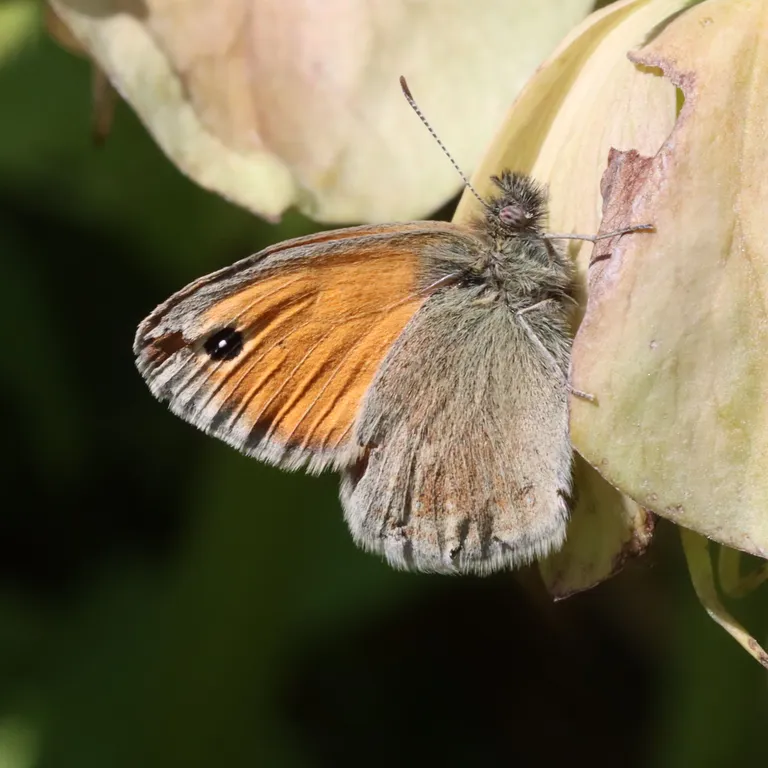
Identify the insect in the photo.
Coenonympha pamphilus
